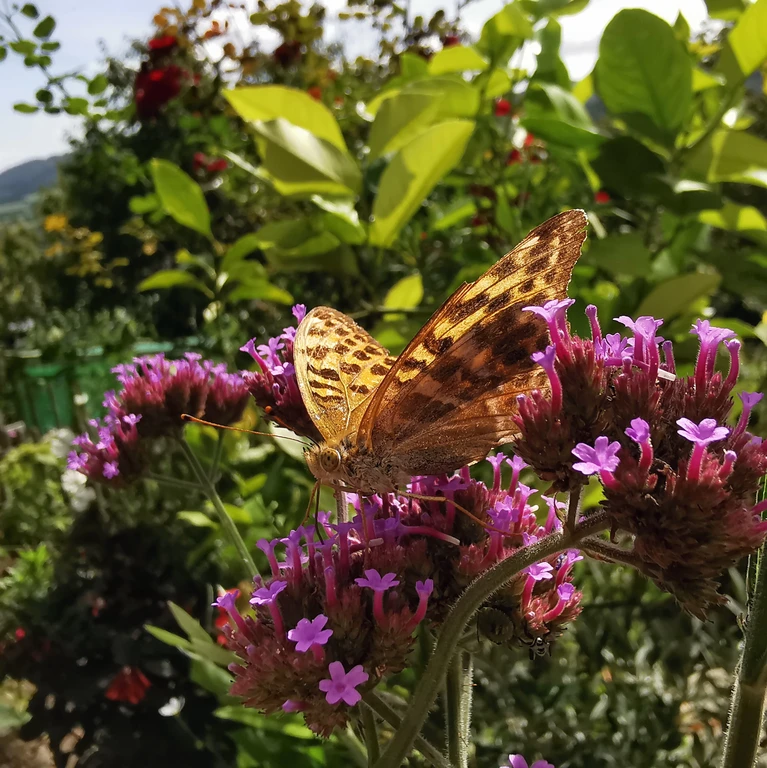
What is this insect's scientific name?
Argynnis paphia
